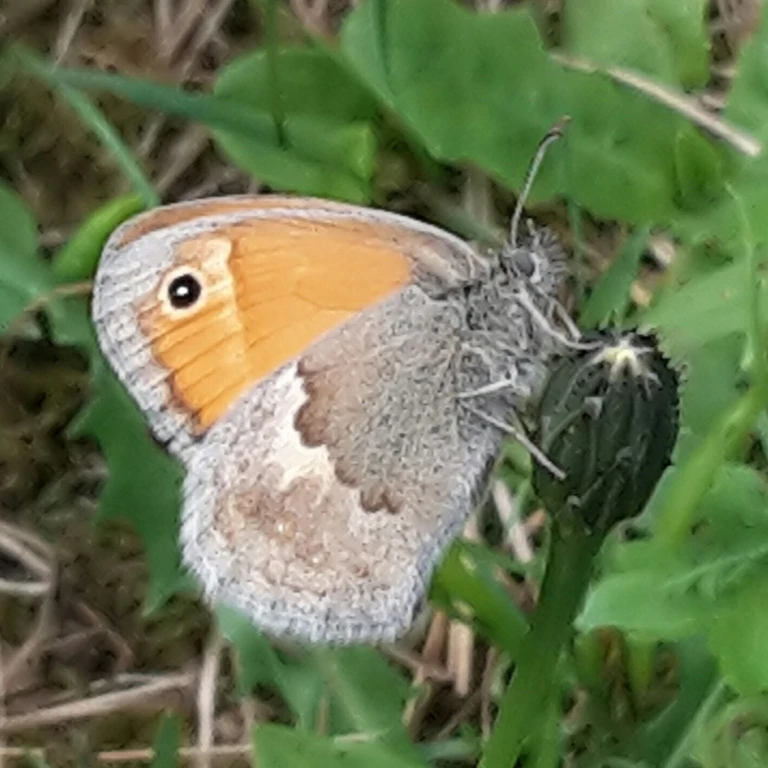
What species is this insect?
Coenonympha pamphilus
